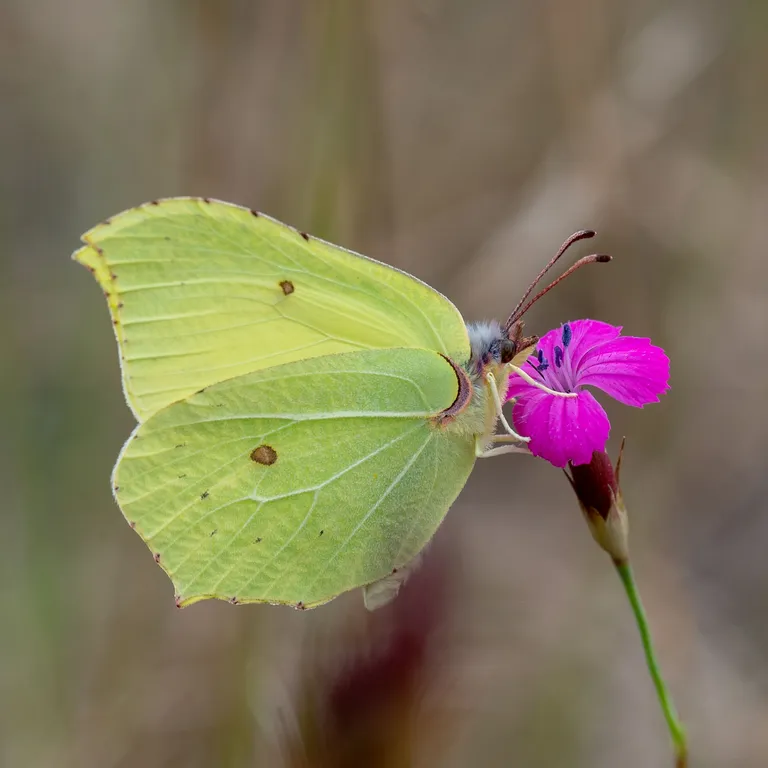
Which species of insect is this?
Gonepteryx rhamni
